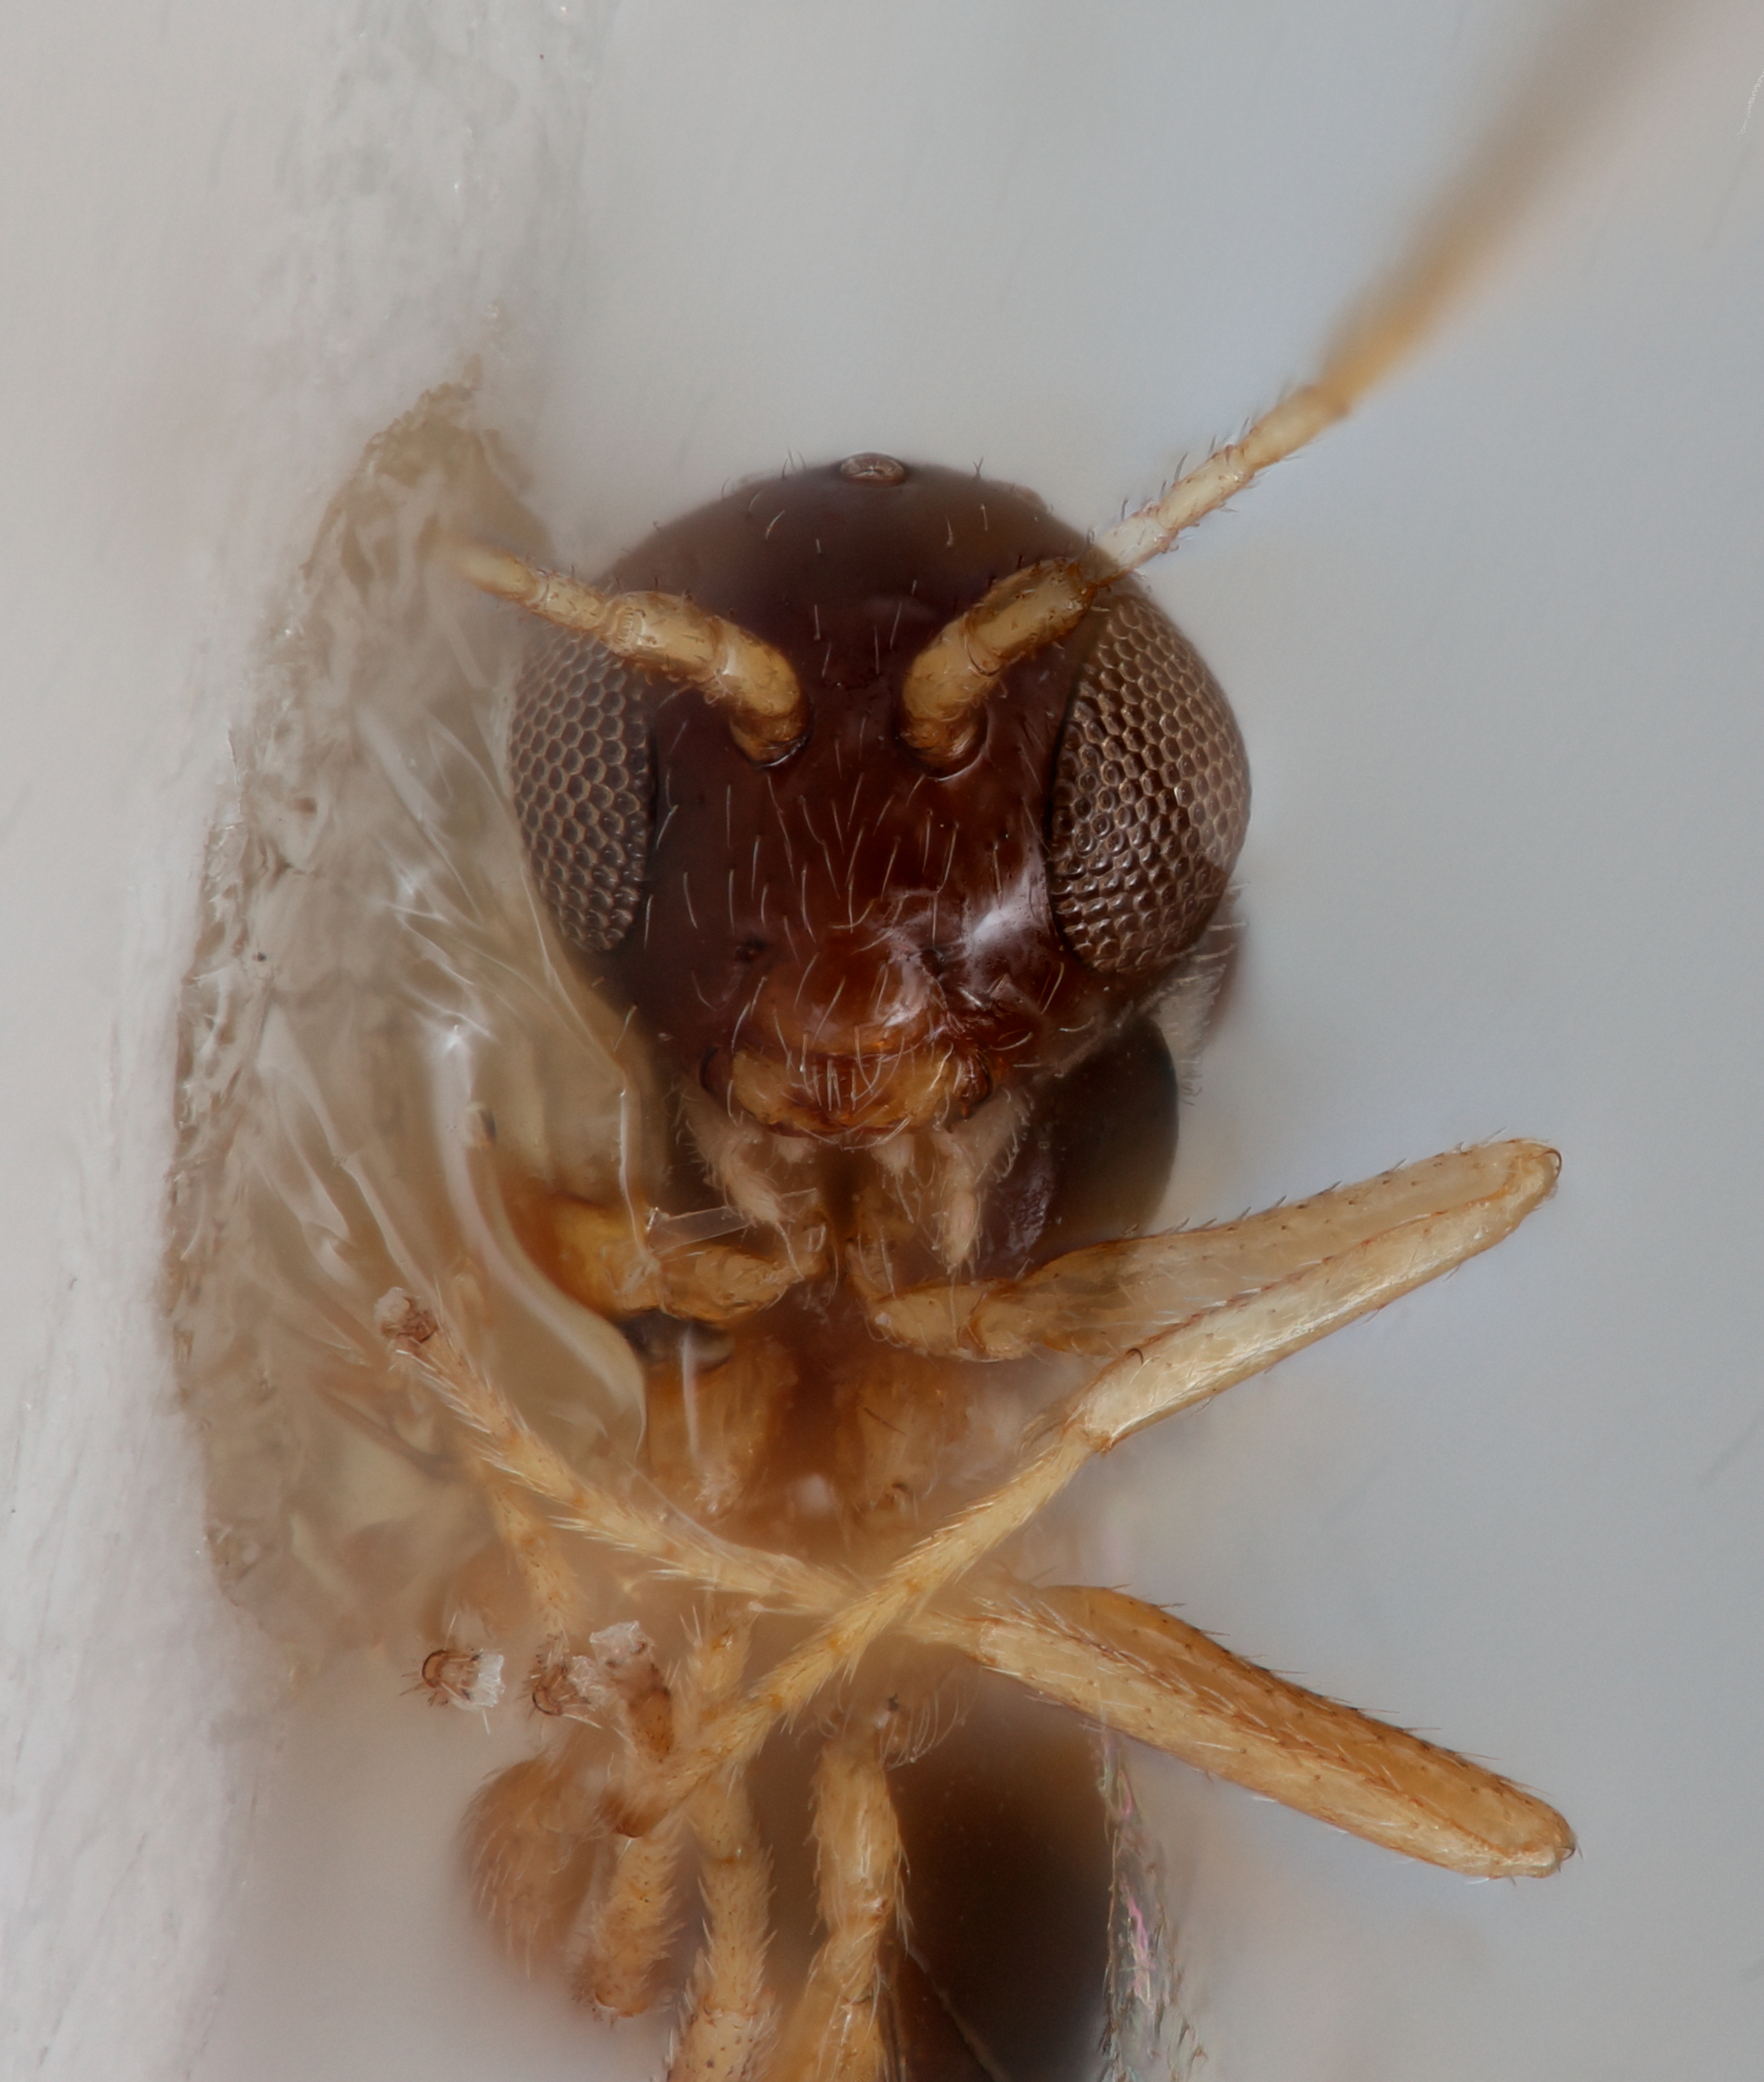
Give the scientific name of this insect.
Alloxysta texana
